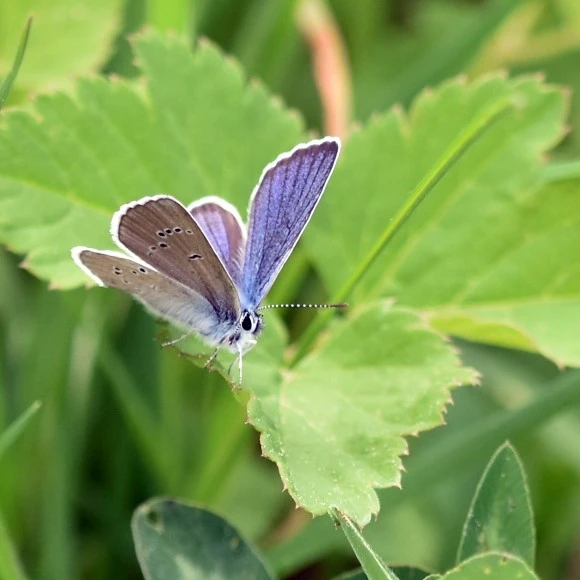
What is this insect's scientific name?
Cyaniris semiargus
